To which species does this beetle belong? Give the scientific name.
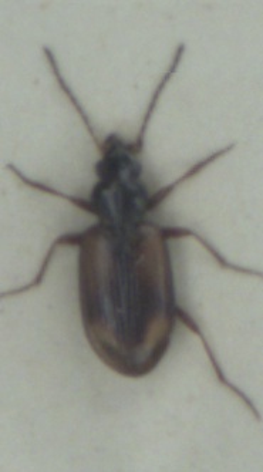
Bembidion femoratum
